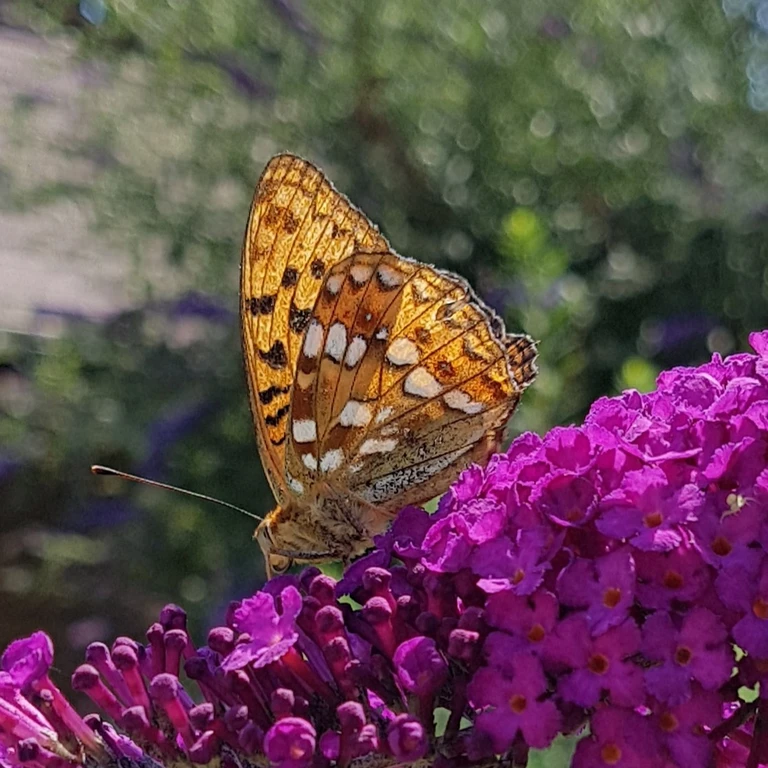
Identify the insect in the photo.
Fabriciana adippe
